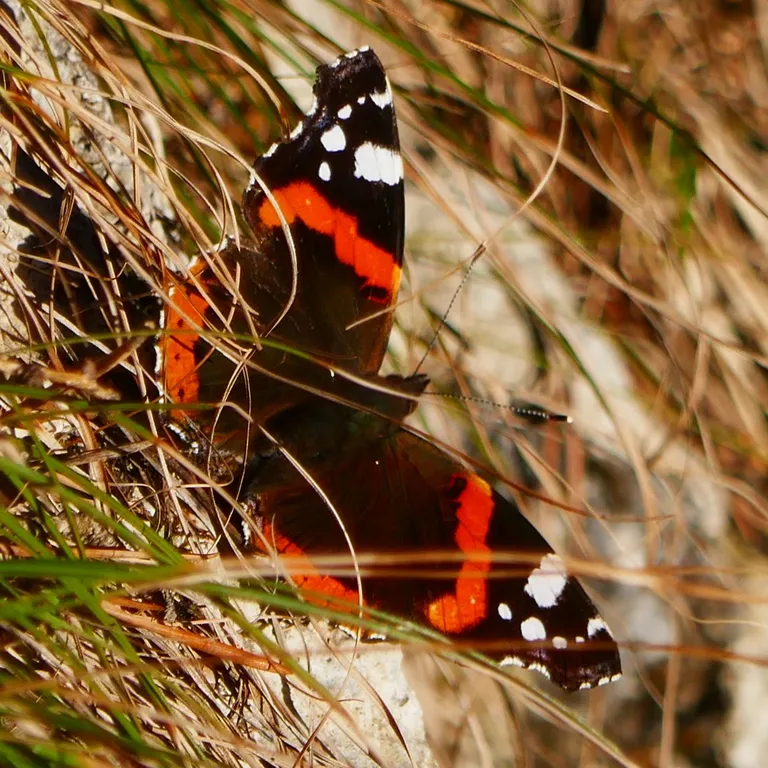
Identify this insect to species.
Vanessa atalanta
